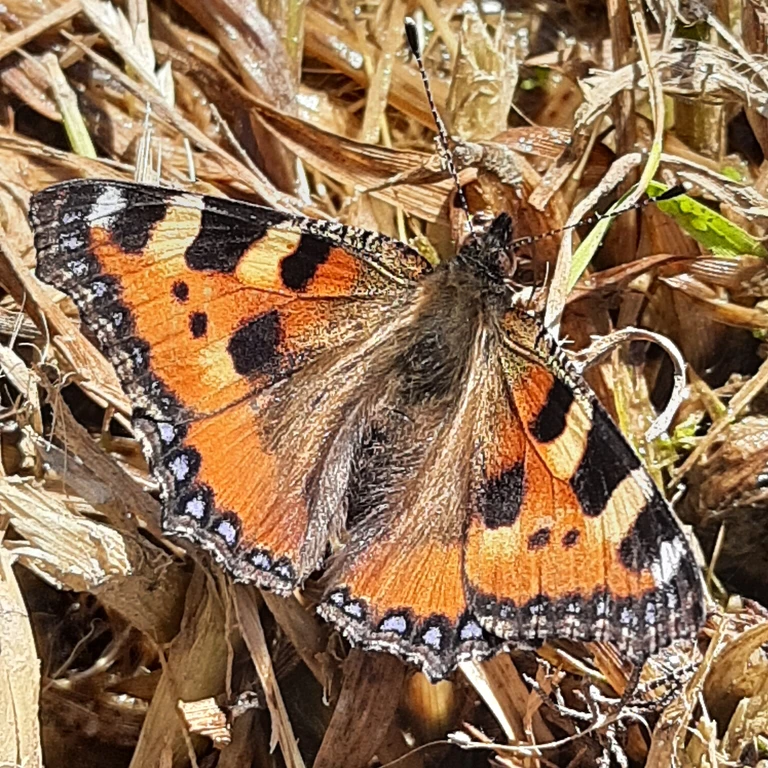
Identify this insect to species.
Aglais urticae
